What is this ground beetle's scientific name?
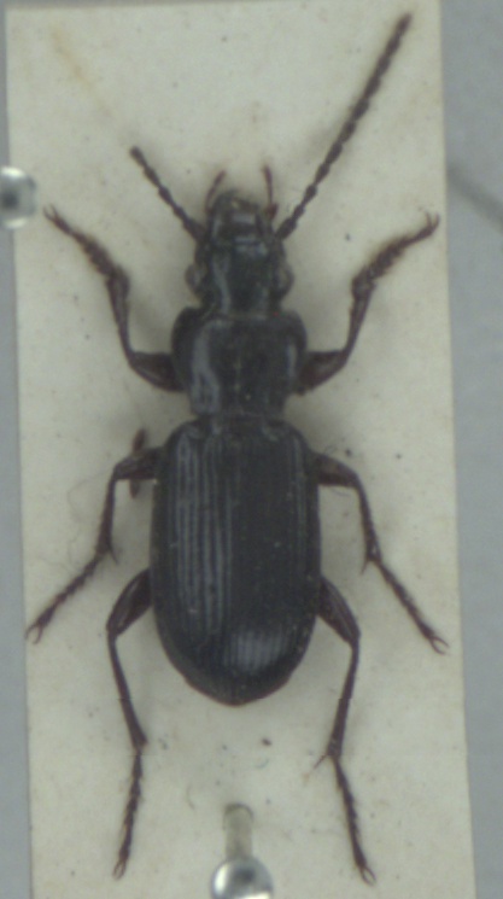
Pterostichus macer
